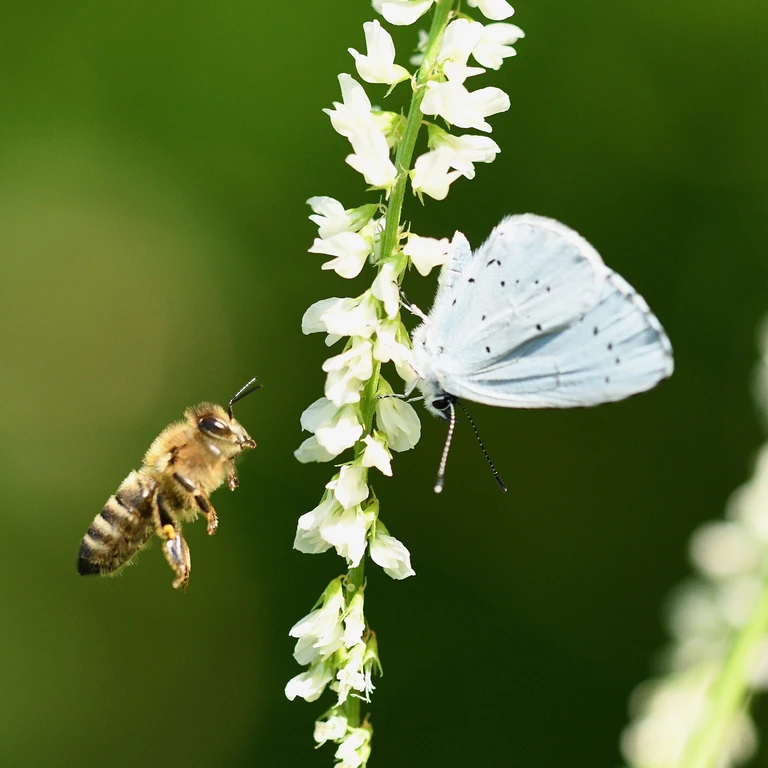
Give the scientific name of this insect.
Celastrina argiolus
